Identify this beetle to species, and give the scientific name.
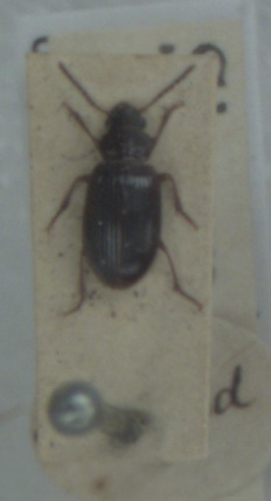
Bradycellus harpalinus
